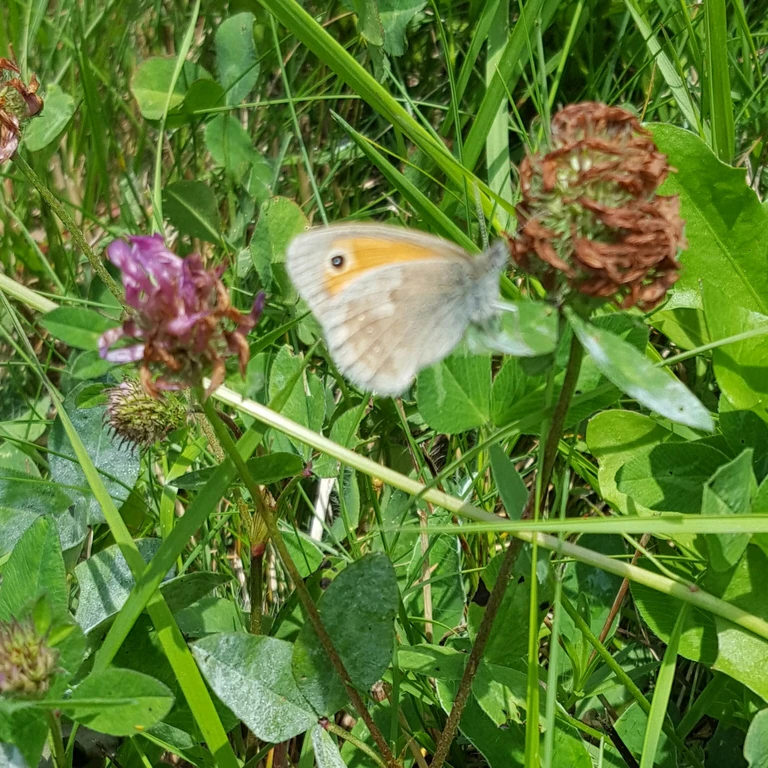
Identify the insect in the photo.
Coenonympha pamphilus
